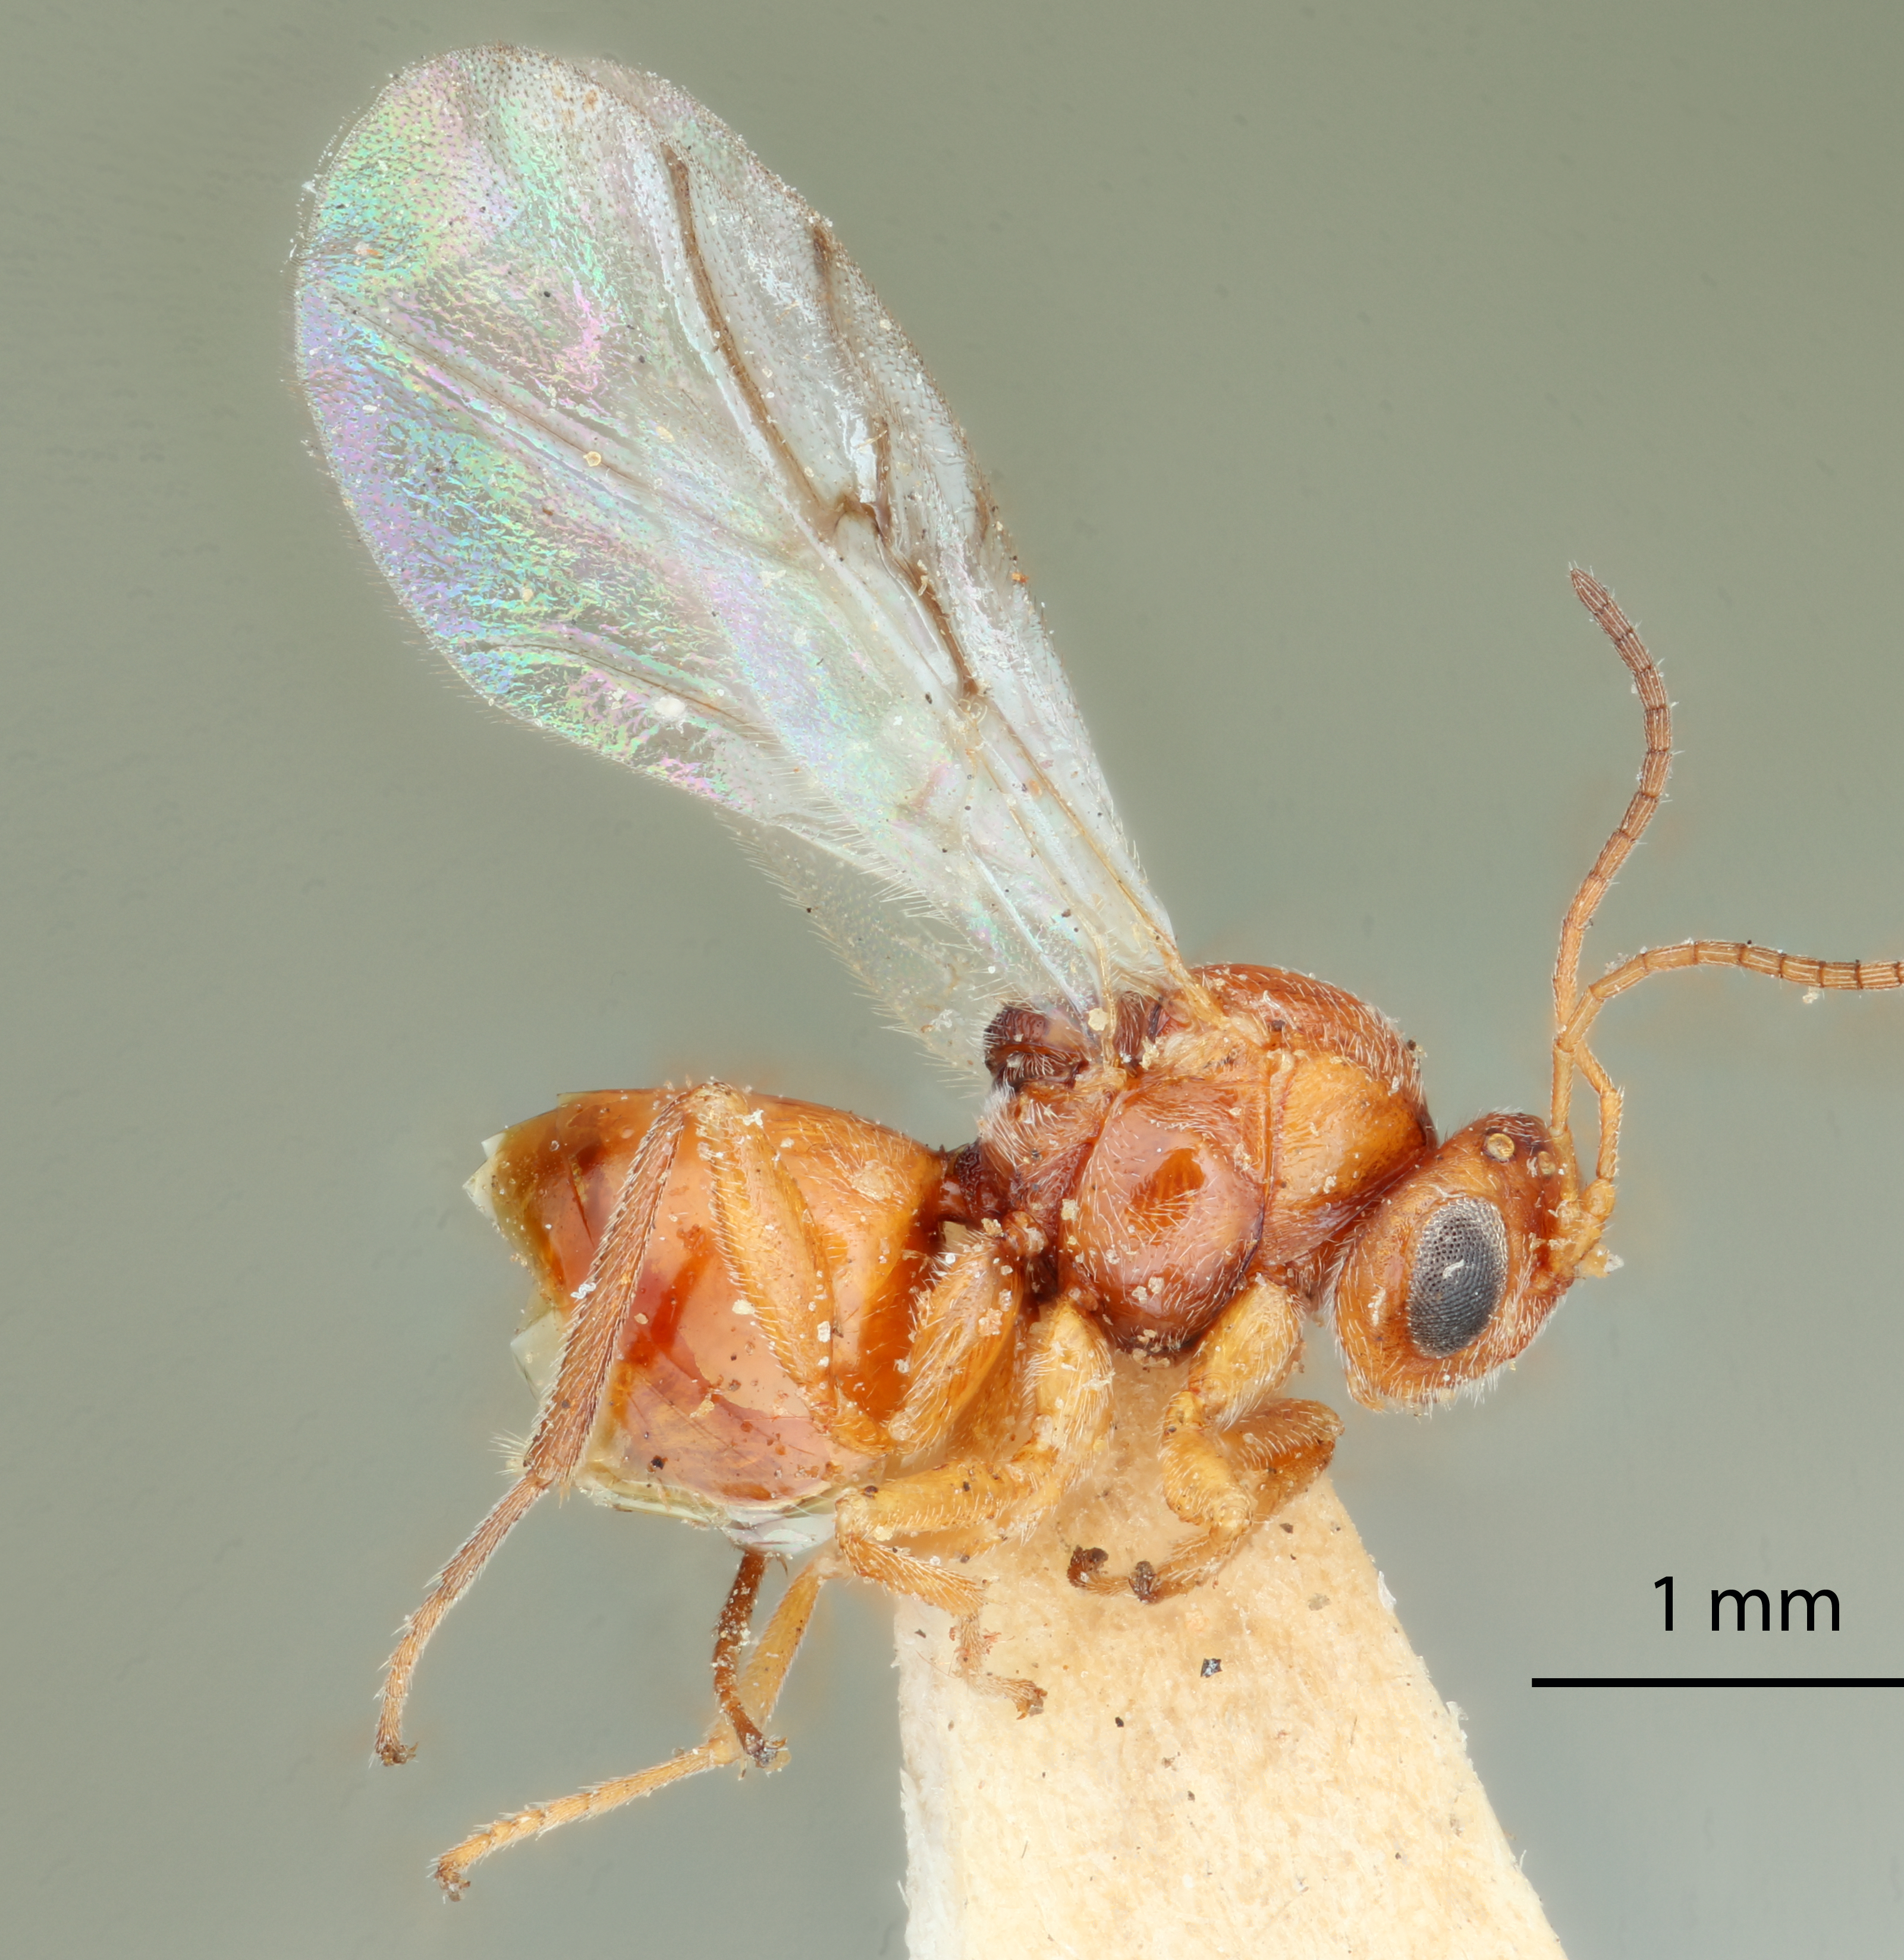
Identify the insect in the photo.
Andricus tubularius
